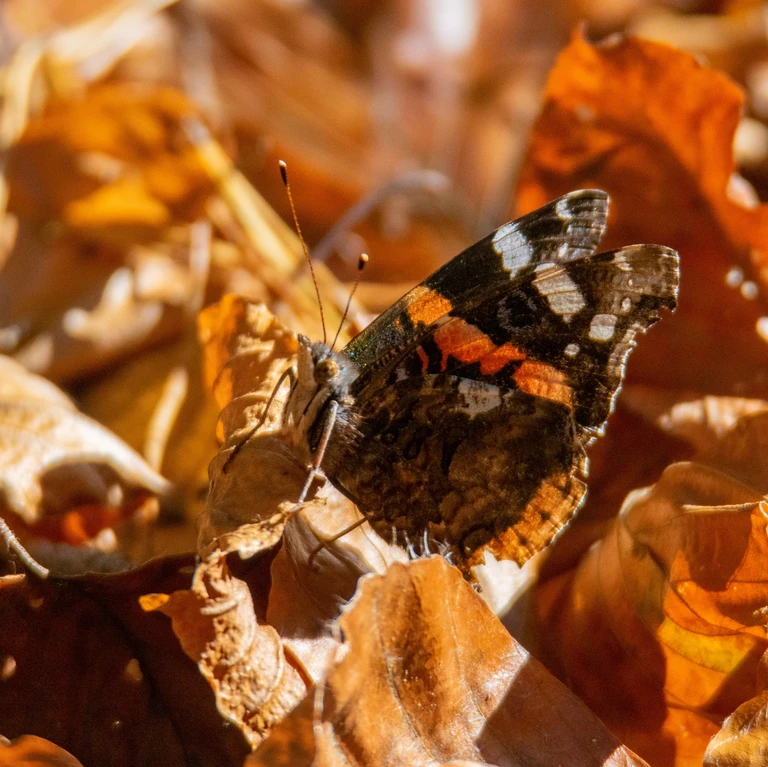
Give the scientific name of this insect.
Vanessa atalanta
